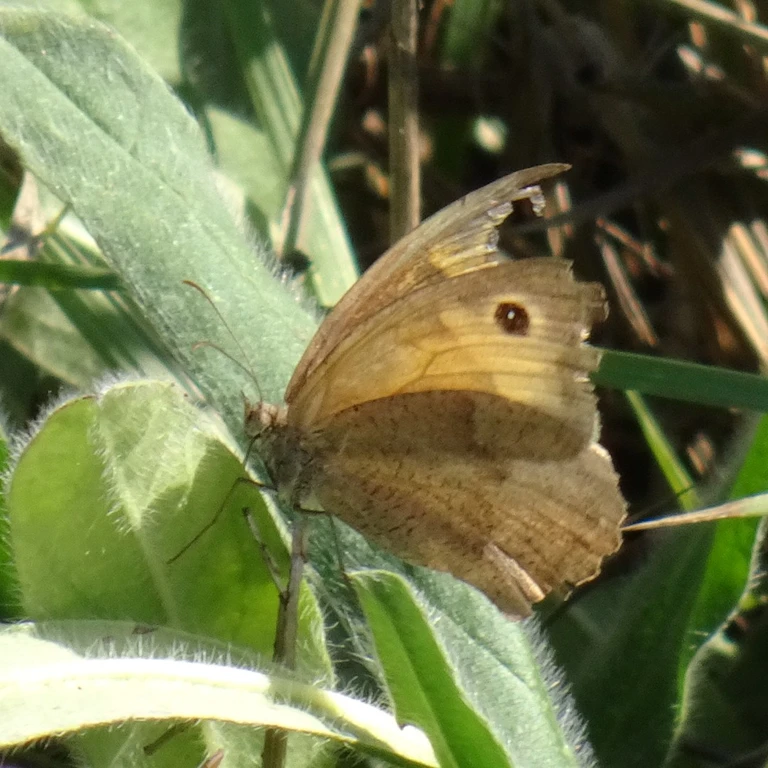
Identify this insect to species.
Maniola jurtina
